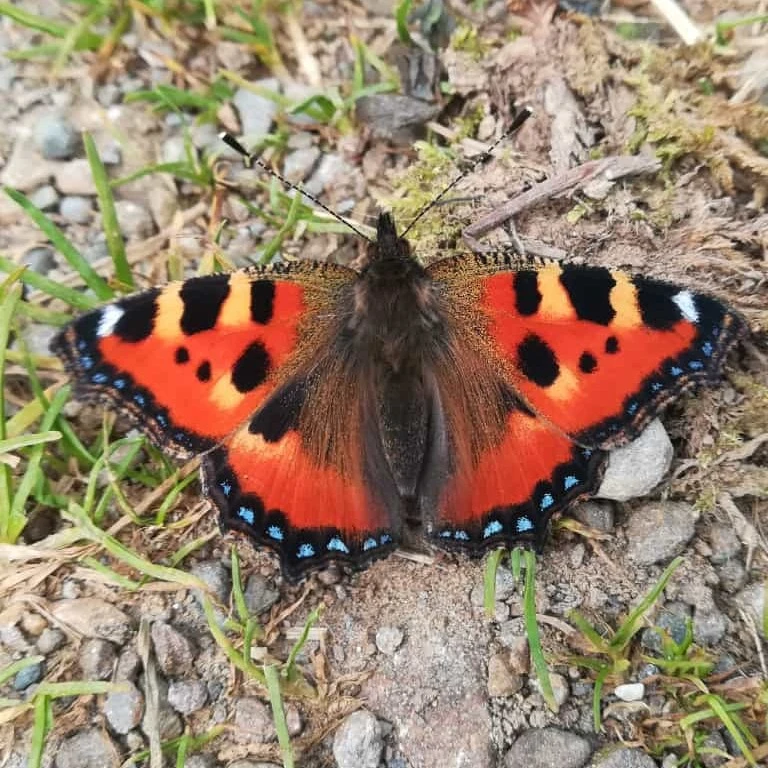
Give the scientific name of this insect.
Aglais urticae
